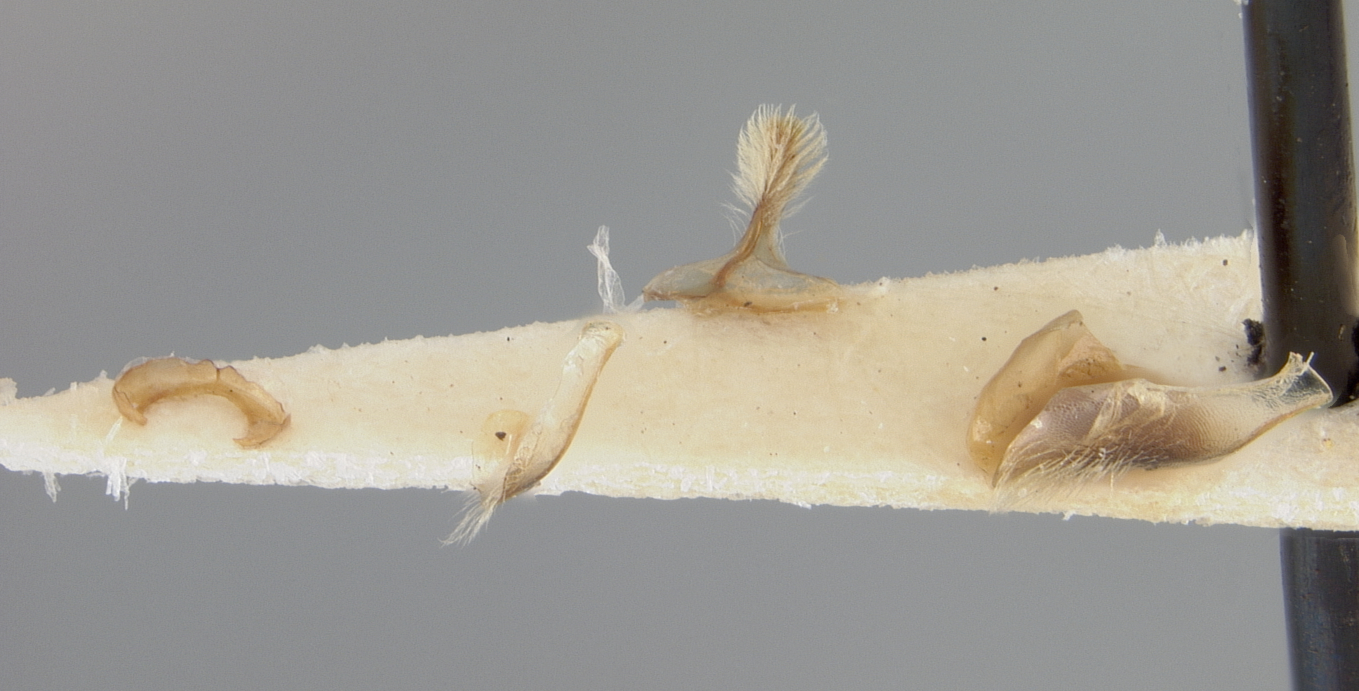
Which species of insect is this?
Andrena pseudobscura
